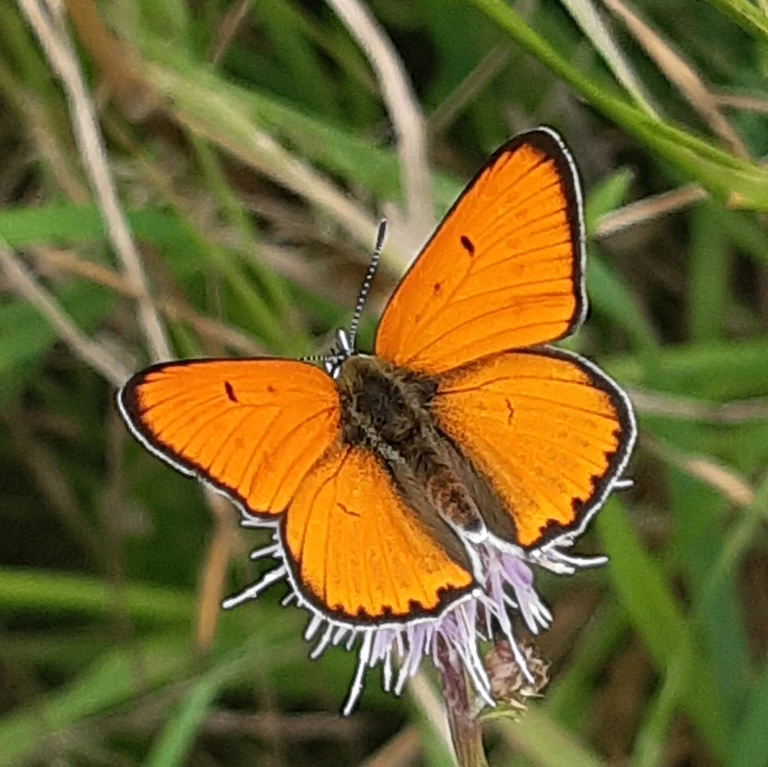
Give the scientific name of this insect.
Lycaena dispar
